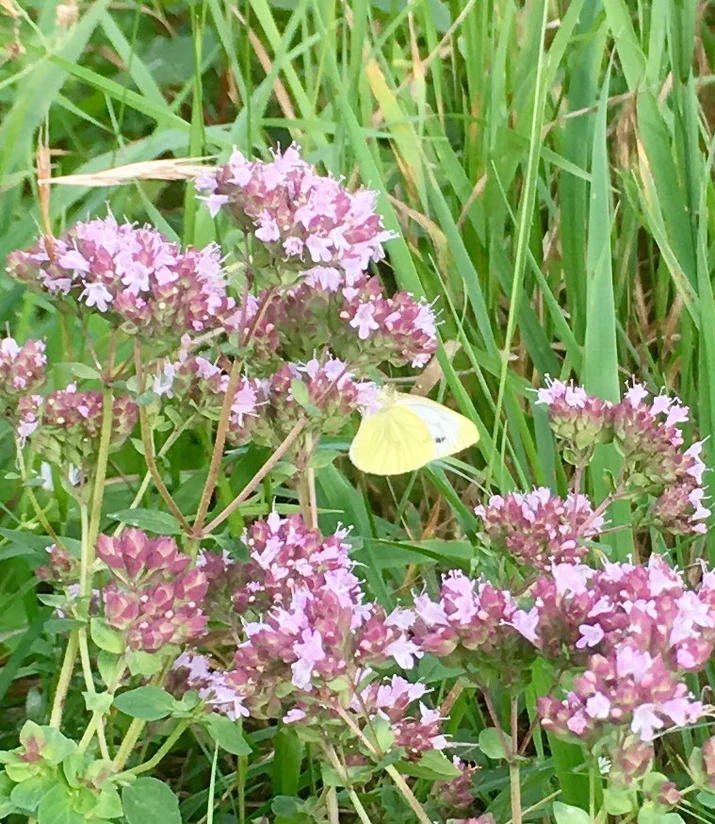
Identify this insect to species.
Gonepteryx rhamni
